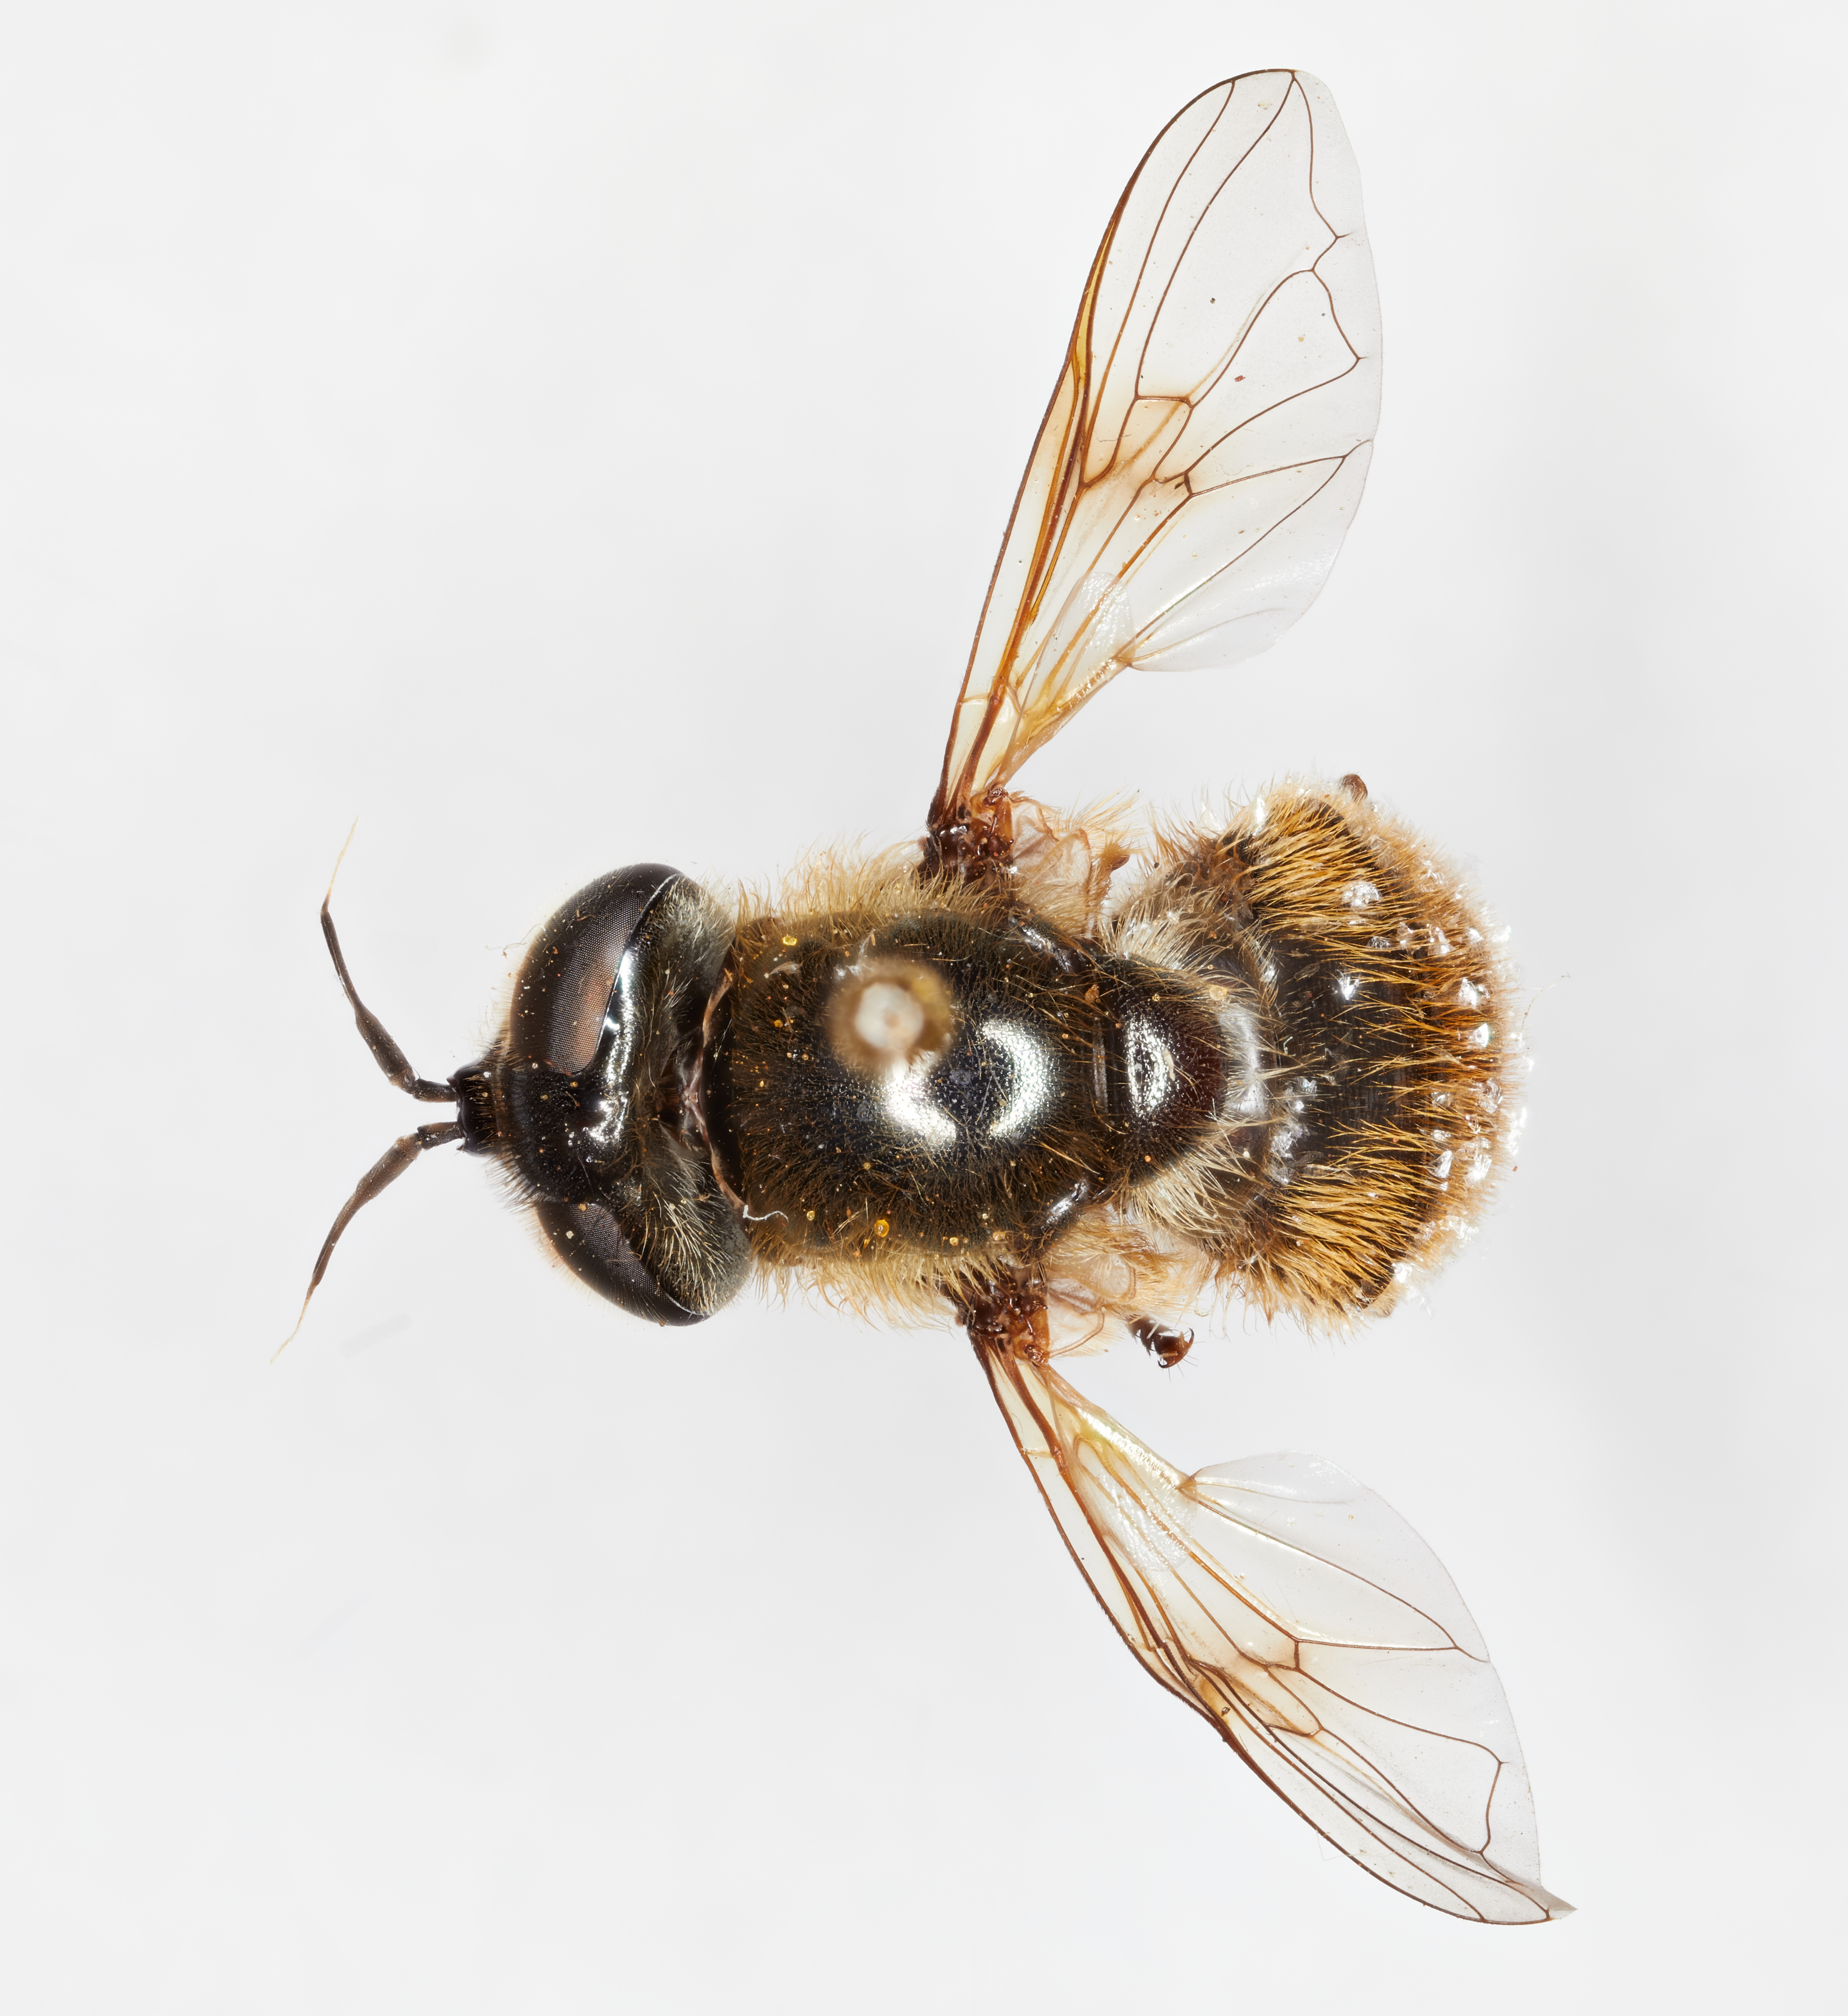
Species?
Callicera christiani
